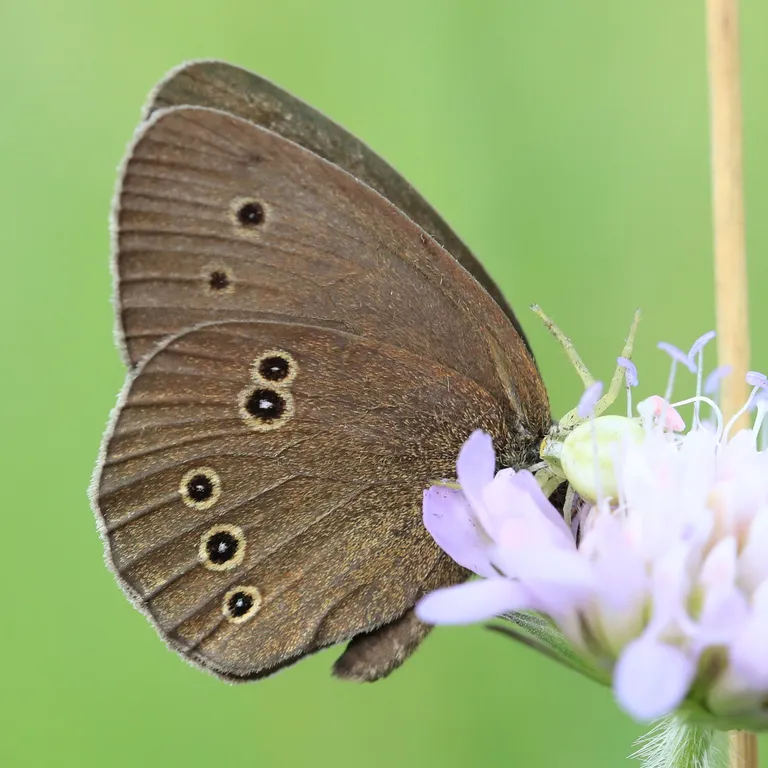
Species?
Aphantopus hyperantus
